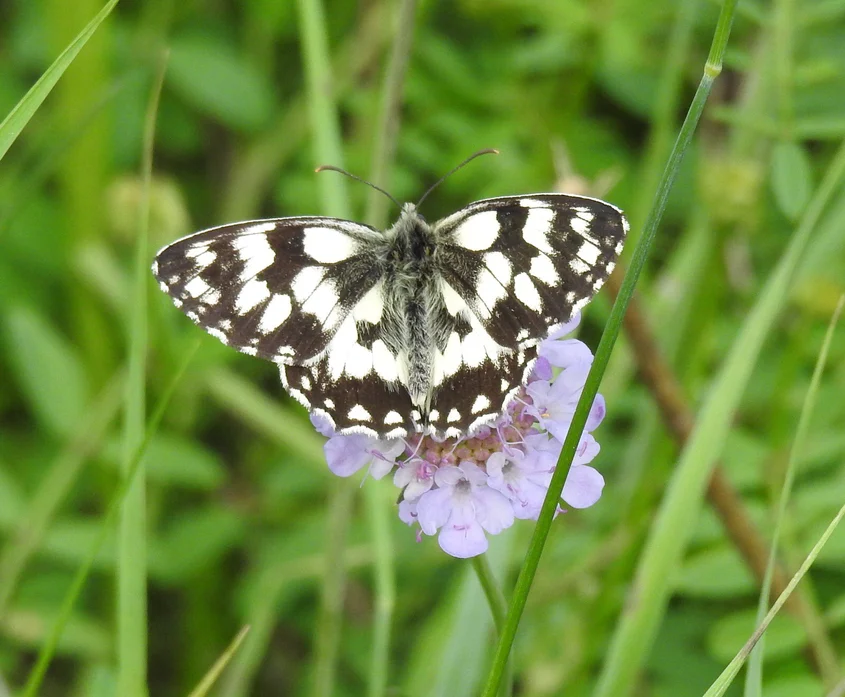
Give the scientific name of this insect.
Melanargia galathea
